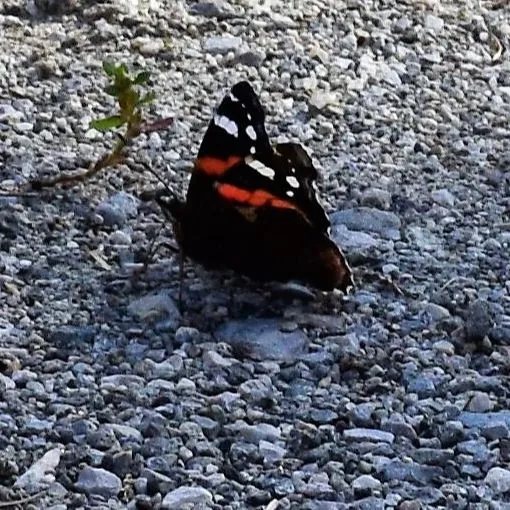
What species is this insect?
Vanessa atalanta
